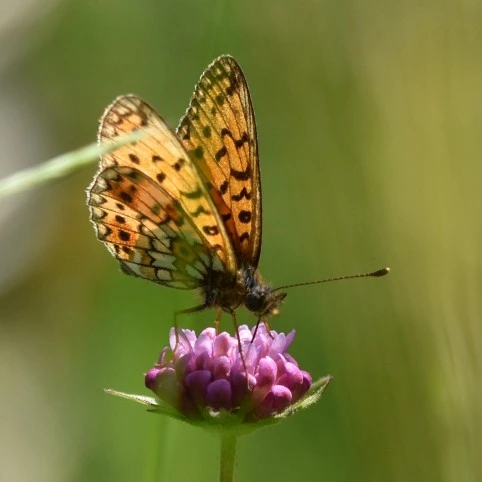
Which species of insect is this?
Boloria selene
